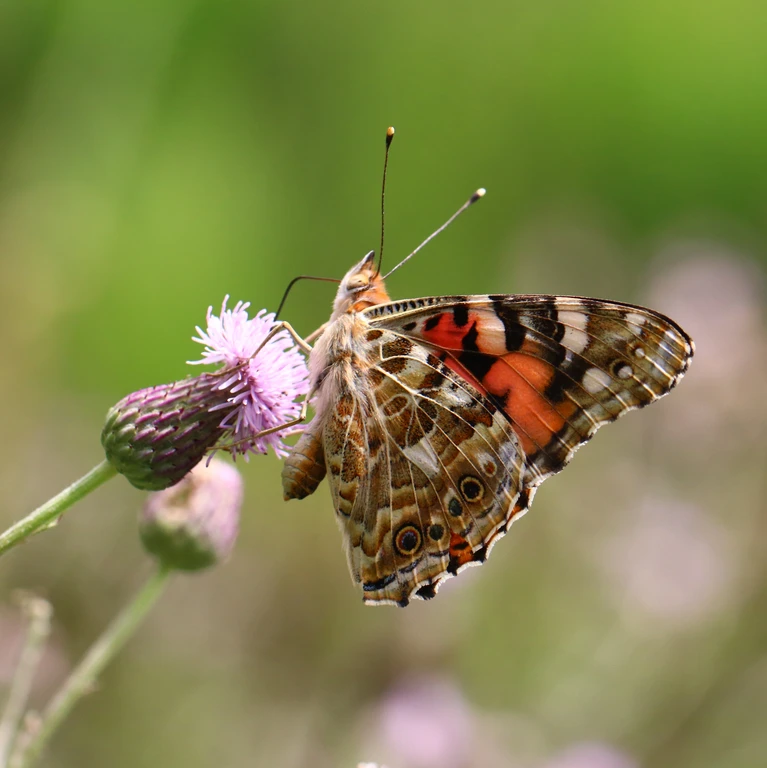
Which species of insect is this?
Vanessa cardui
